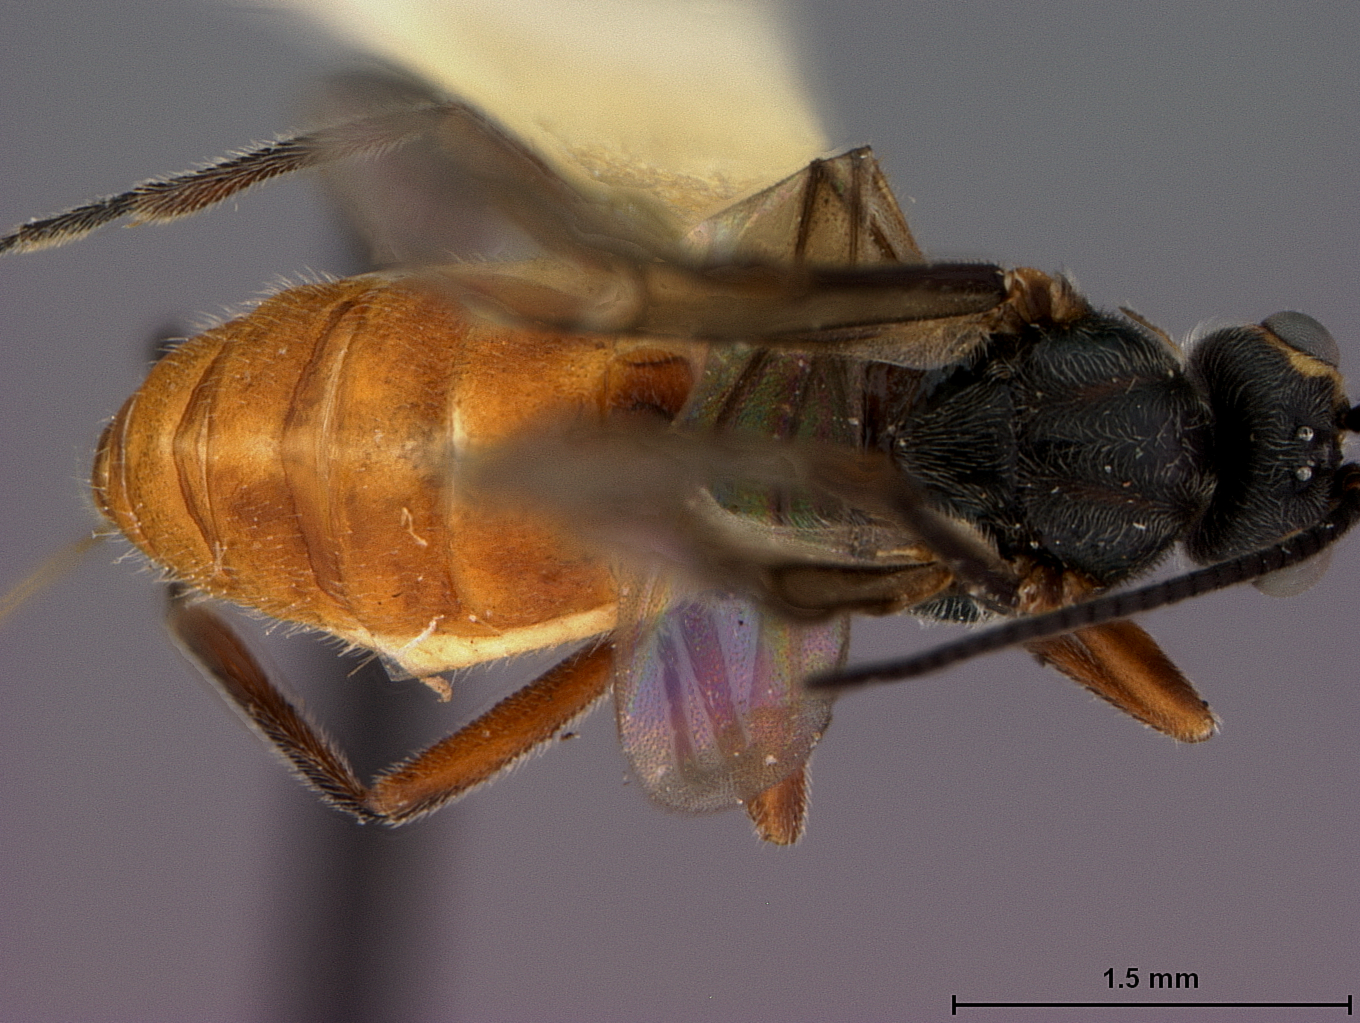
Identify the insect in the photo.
Bracon agathymi
